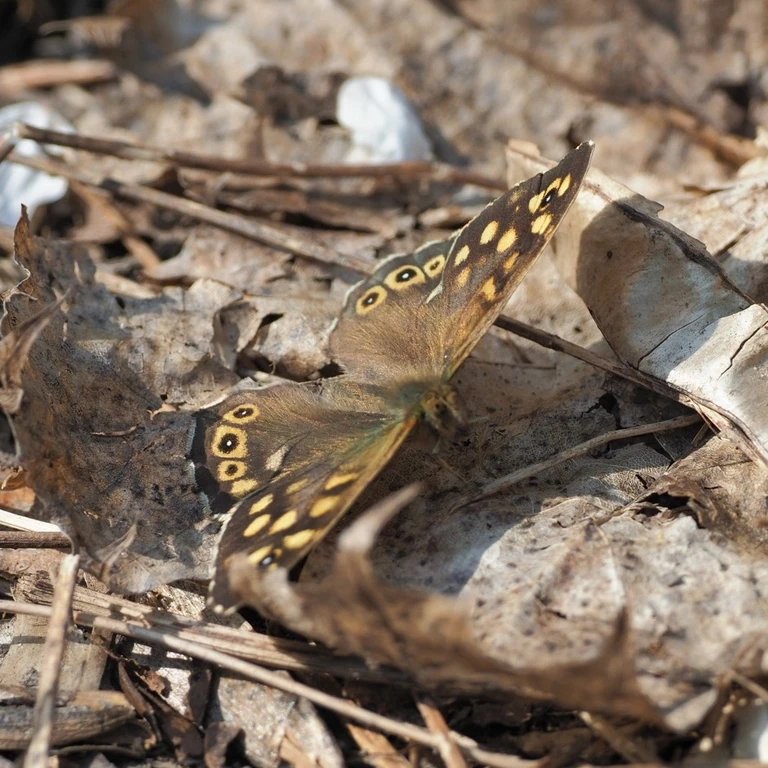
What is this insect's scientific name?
Pararge aegeria
